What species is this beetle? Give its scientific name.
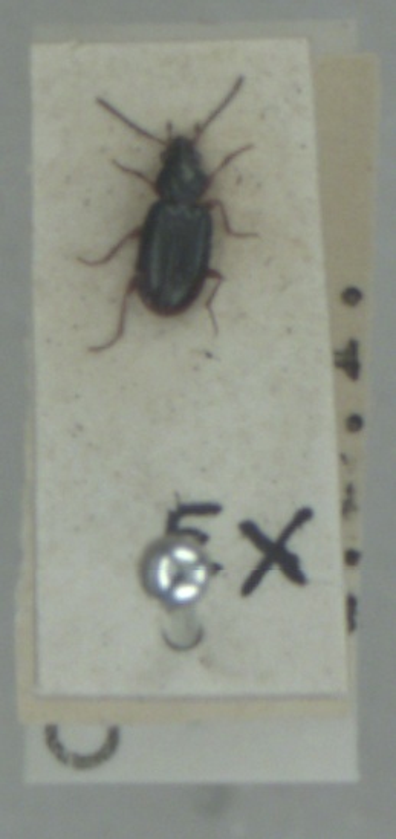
Bembidion assimile
